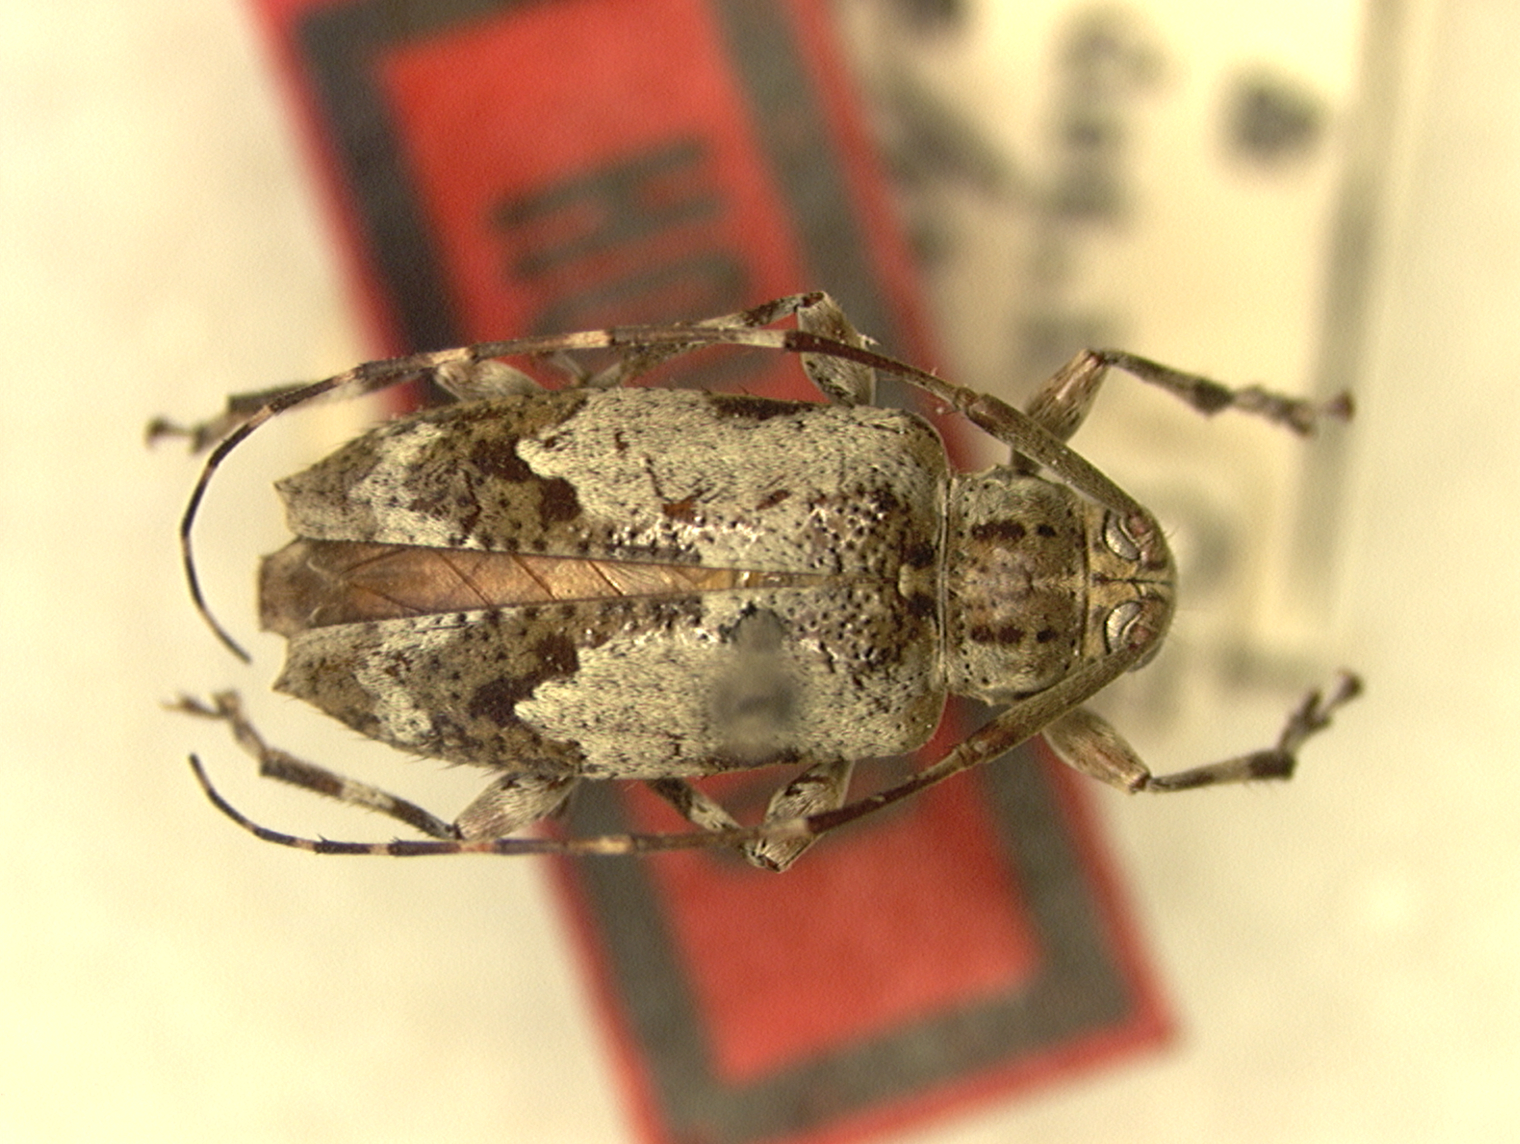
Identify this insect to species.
Pseudocobelura succincta
